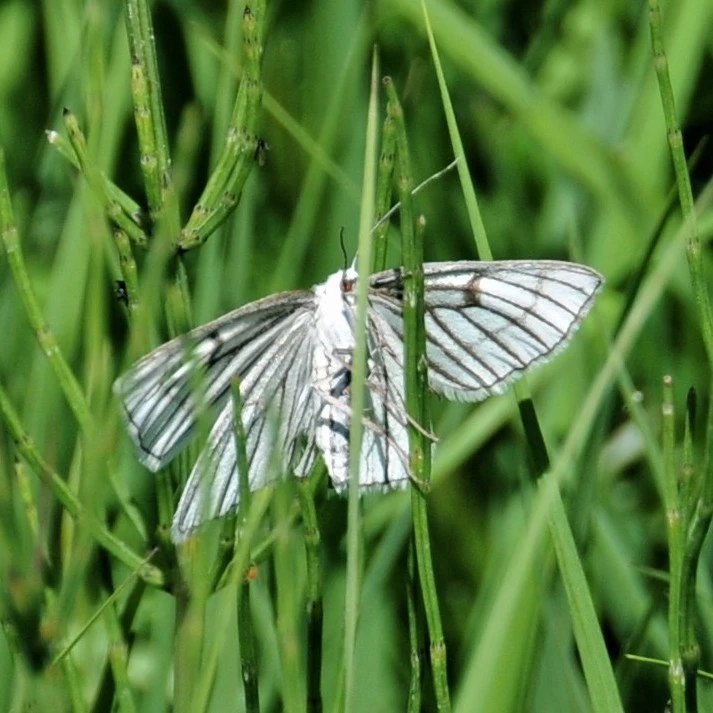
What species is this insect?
Siona lineata
